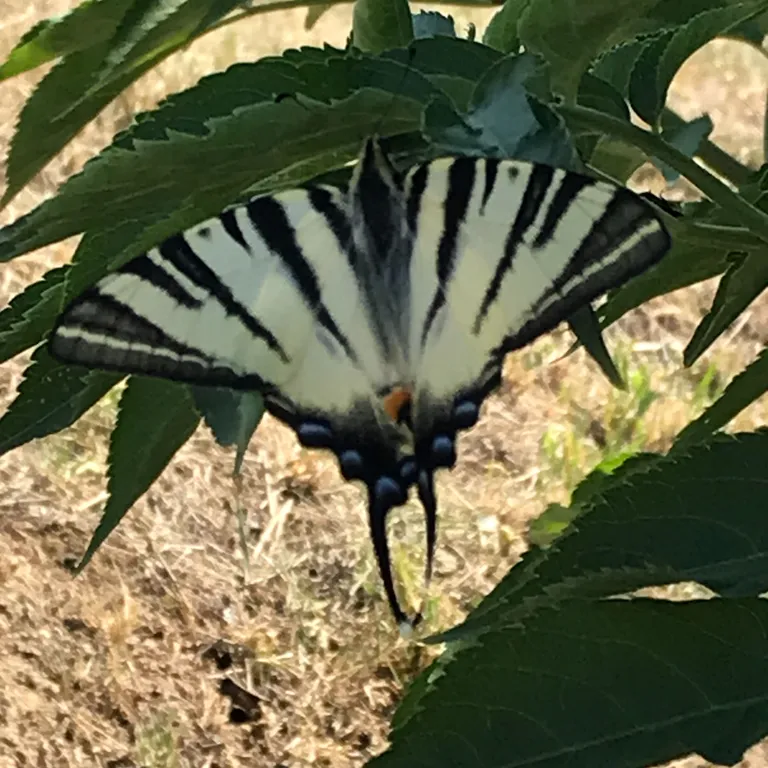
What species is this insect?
Iphiclides podalirius
